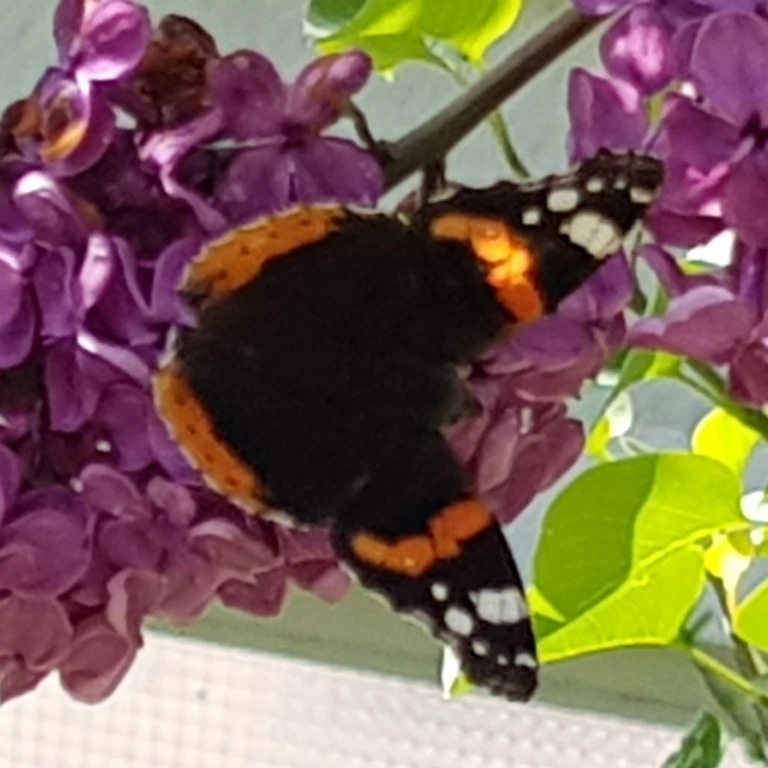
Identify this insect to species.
Vanessa atalanta
